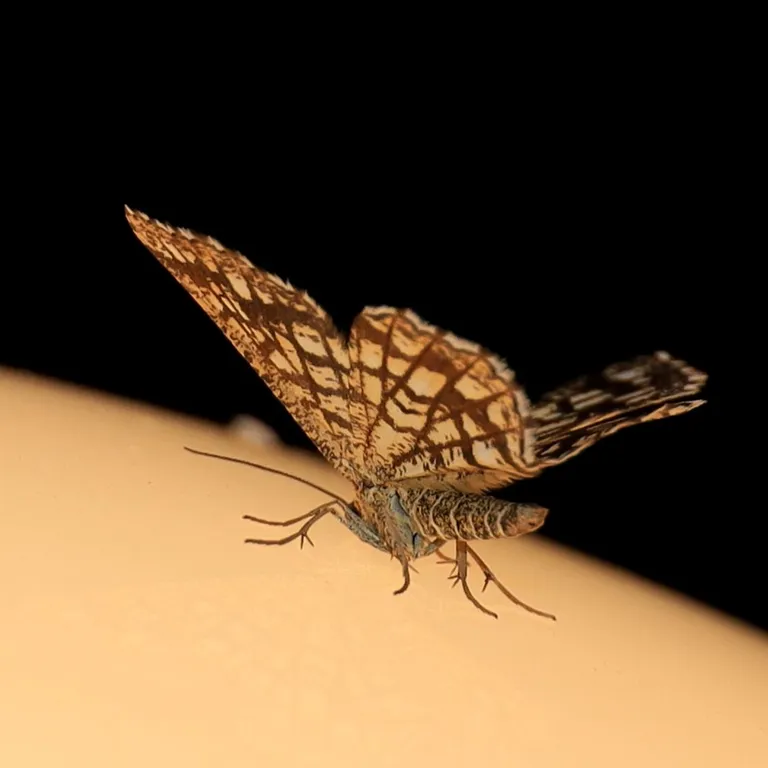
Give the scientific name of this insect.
Chiasmia clathrata
